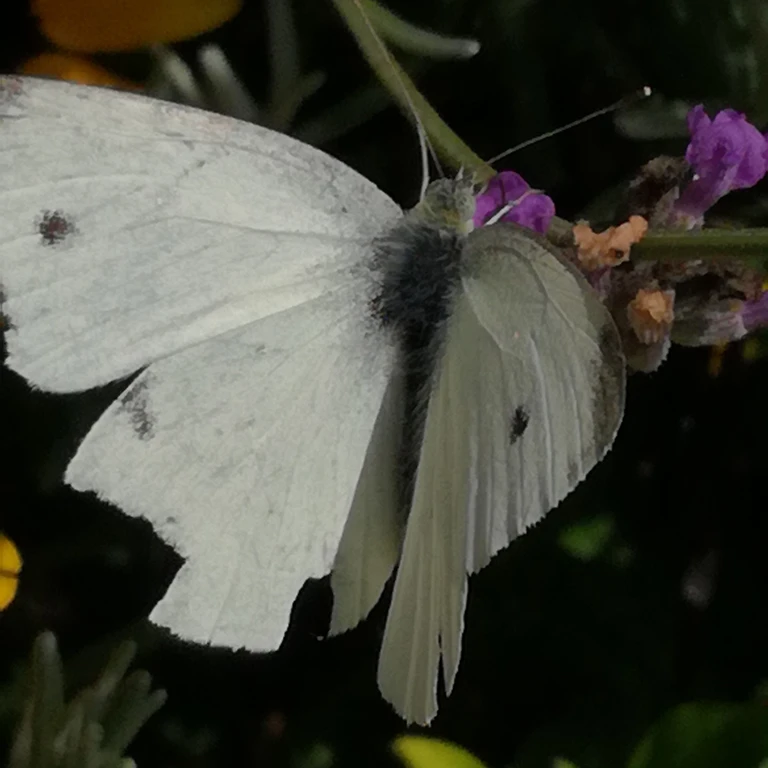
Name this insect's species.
Pieris rapae
